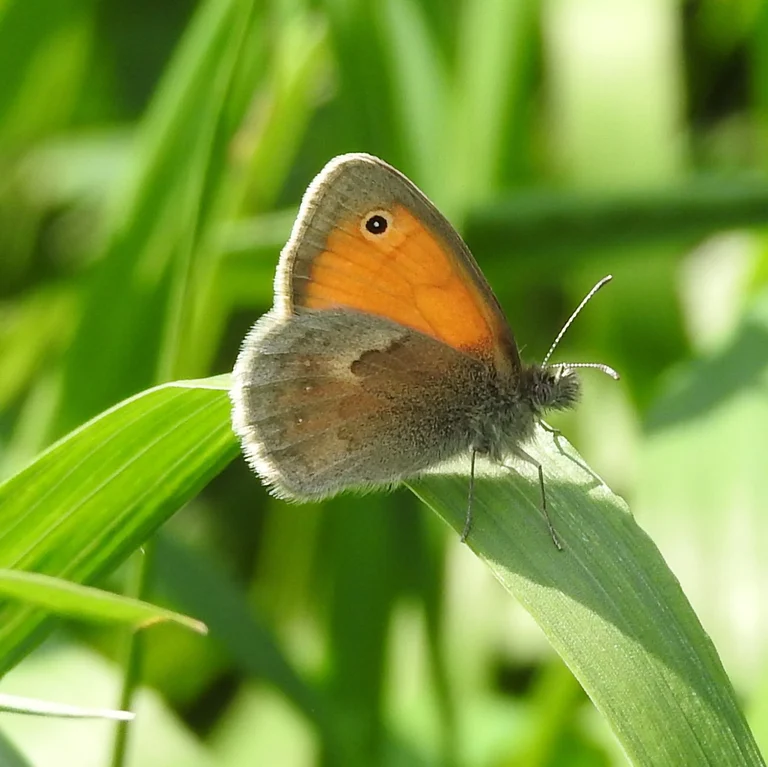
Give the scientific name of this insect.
Coenonympha pamphilus
